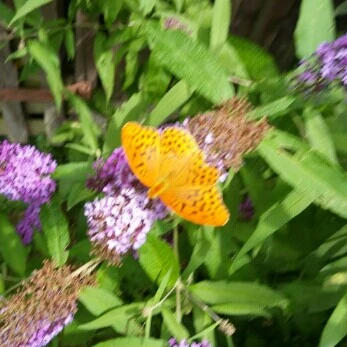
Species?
Argynnis paphia
